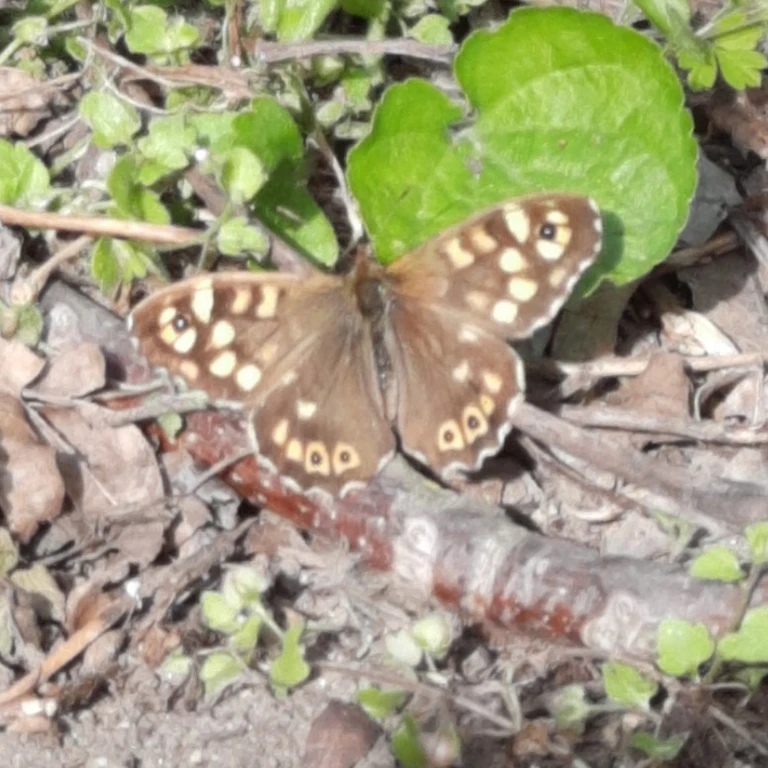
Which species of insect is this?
Pararge aegeria
